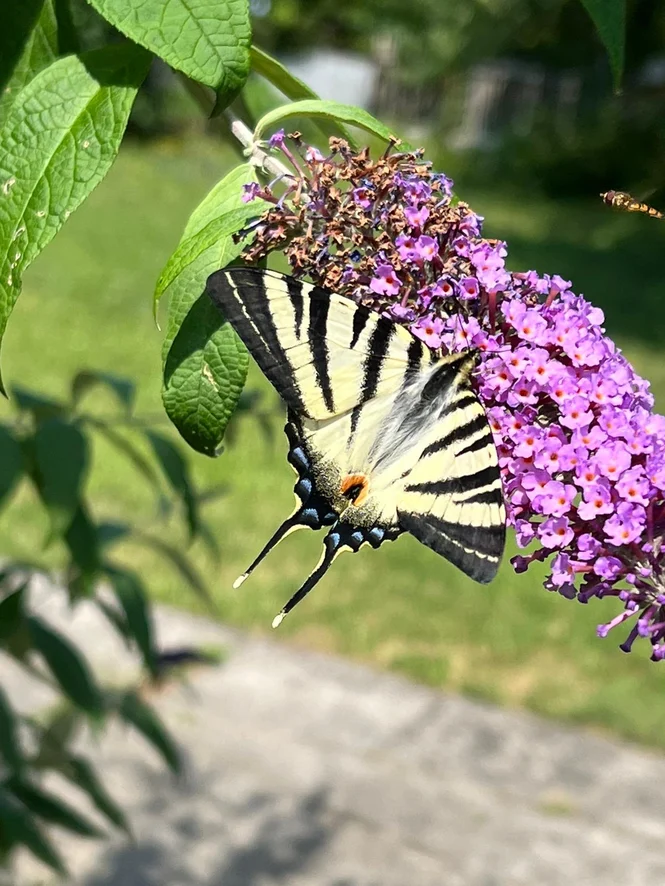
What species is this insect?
Iphiclides podalirius
